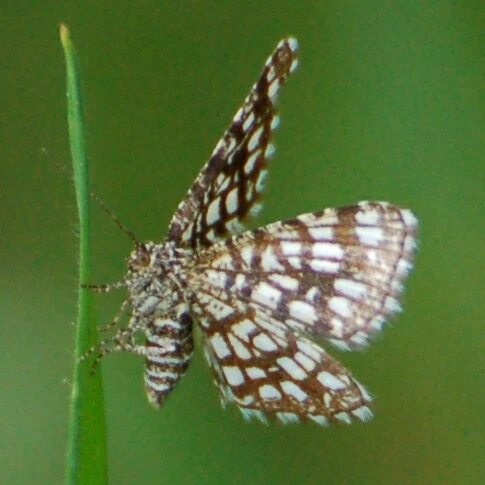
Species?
Chiasmia clathrata
